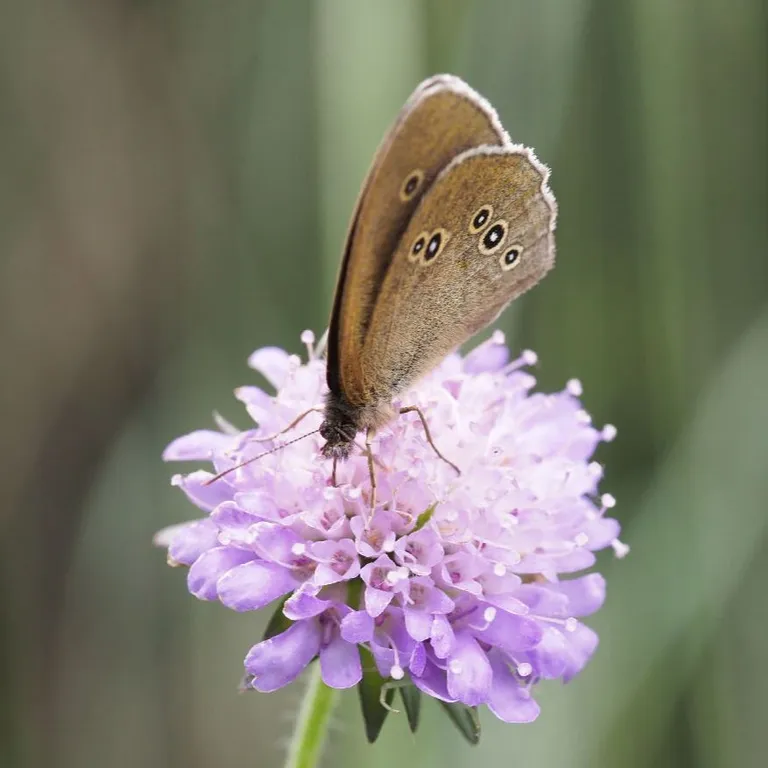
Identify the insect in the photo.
Aphantopus hyperantus
